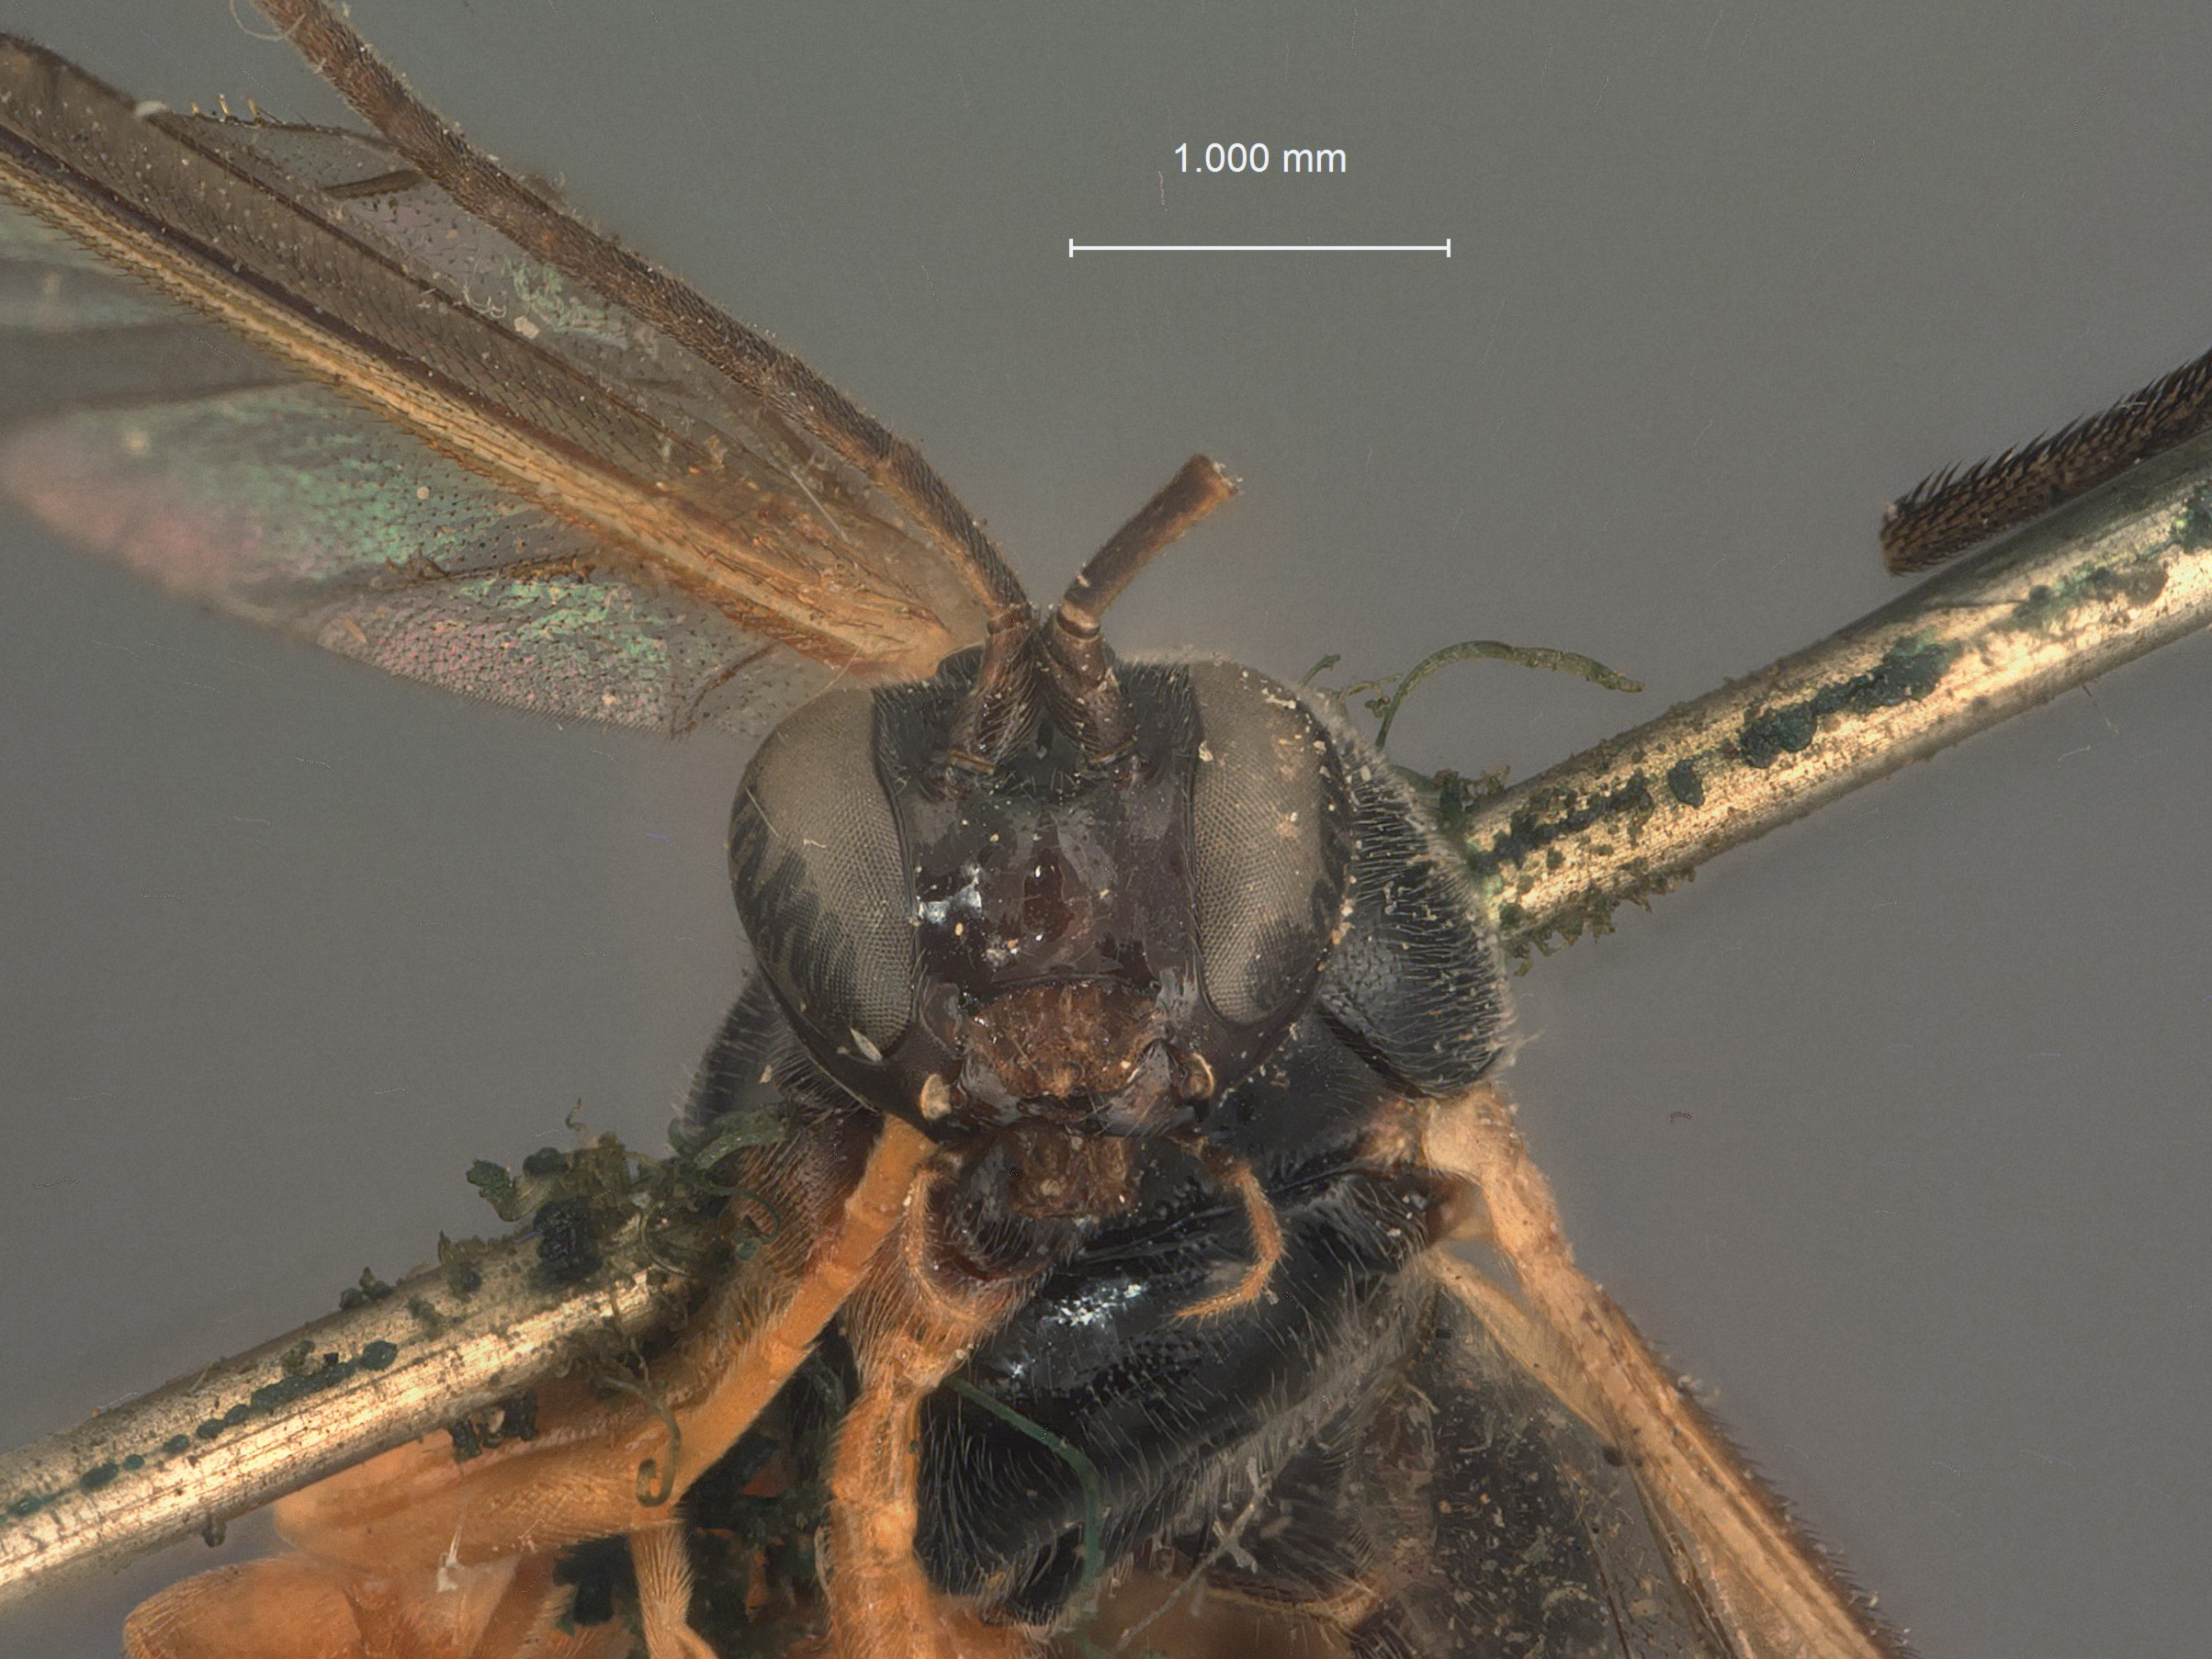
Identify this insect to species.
Pimpla pterophori
